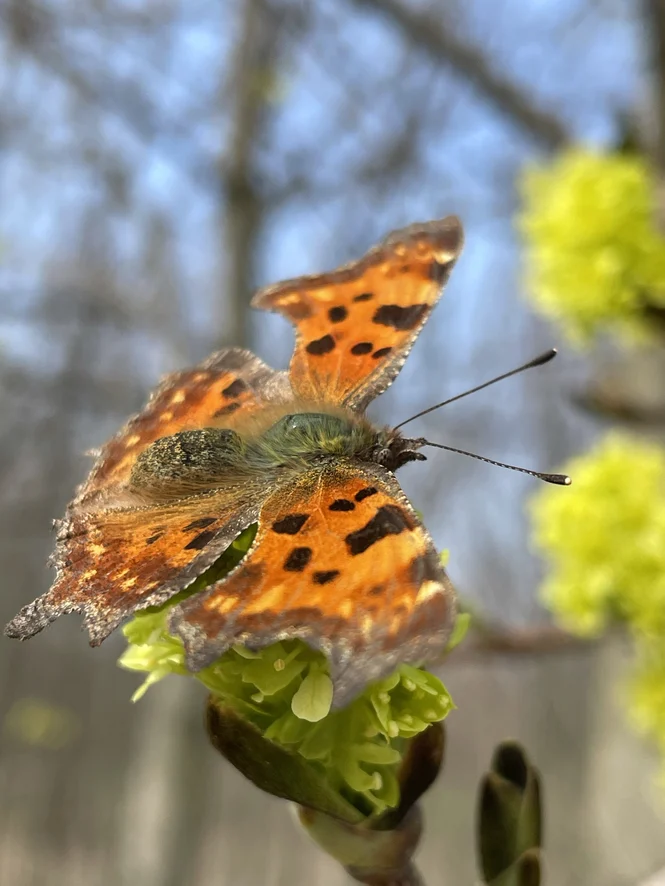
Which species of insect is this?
Polygonia c-album
